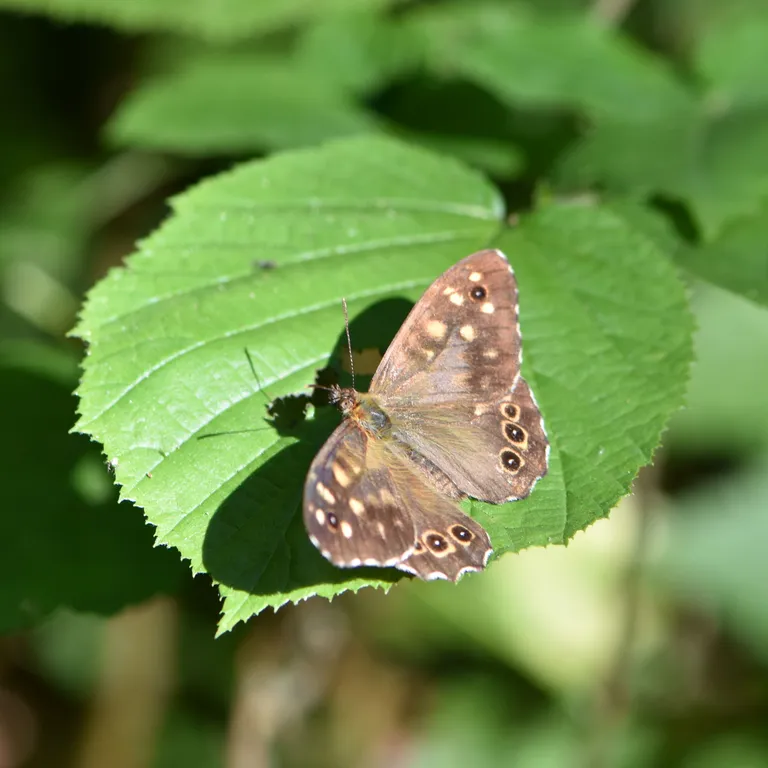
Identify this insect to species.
Pararge aegeria
